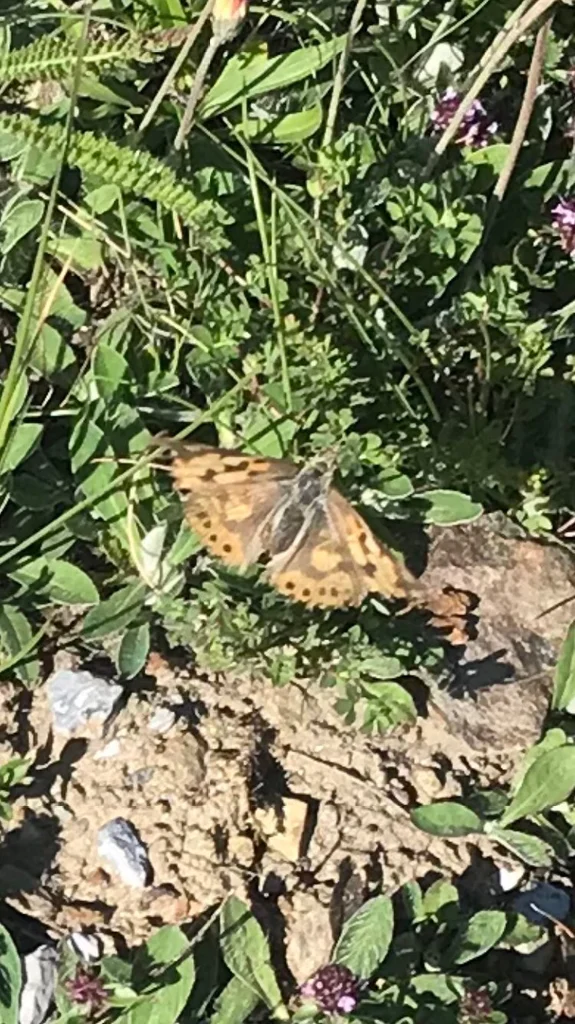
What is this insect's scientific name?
Vanessa cardui
